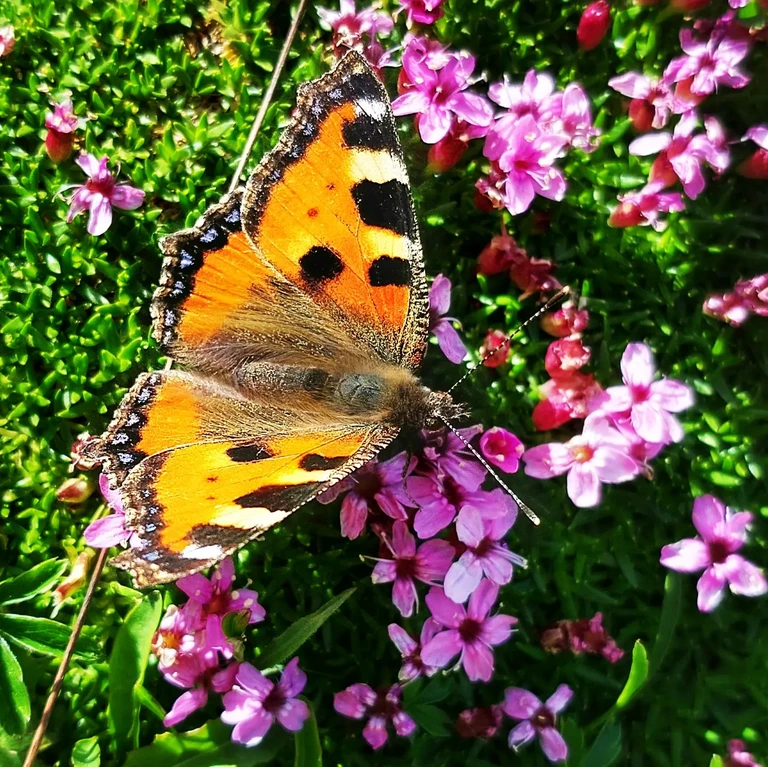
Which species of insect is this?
Aglais urticae
